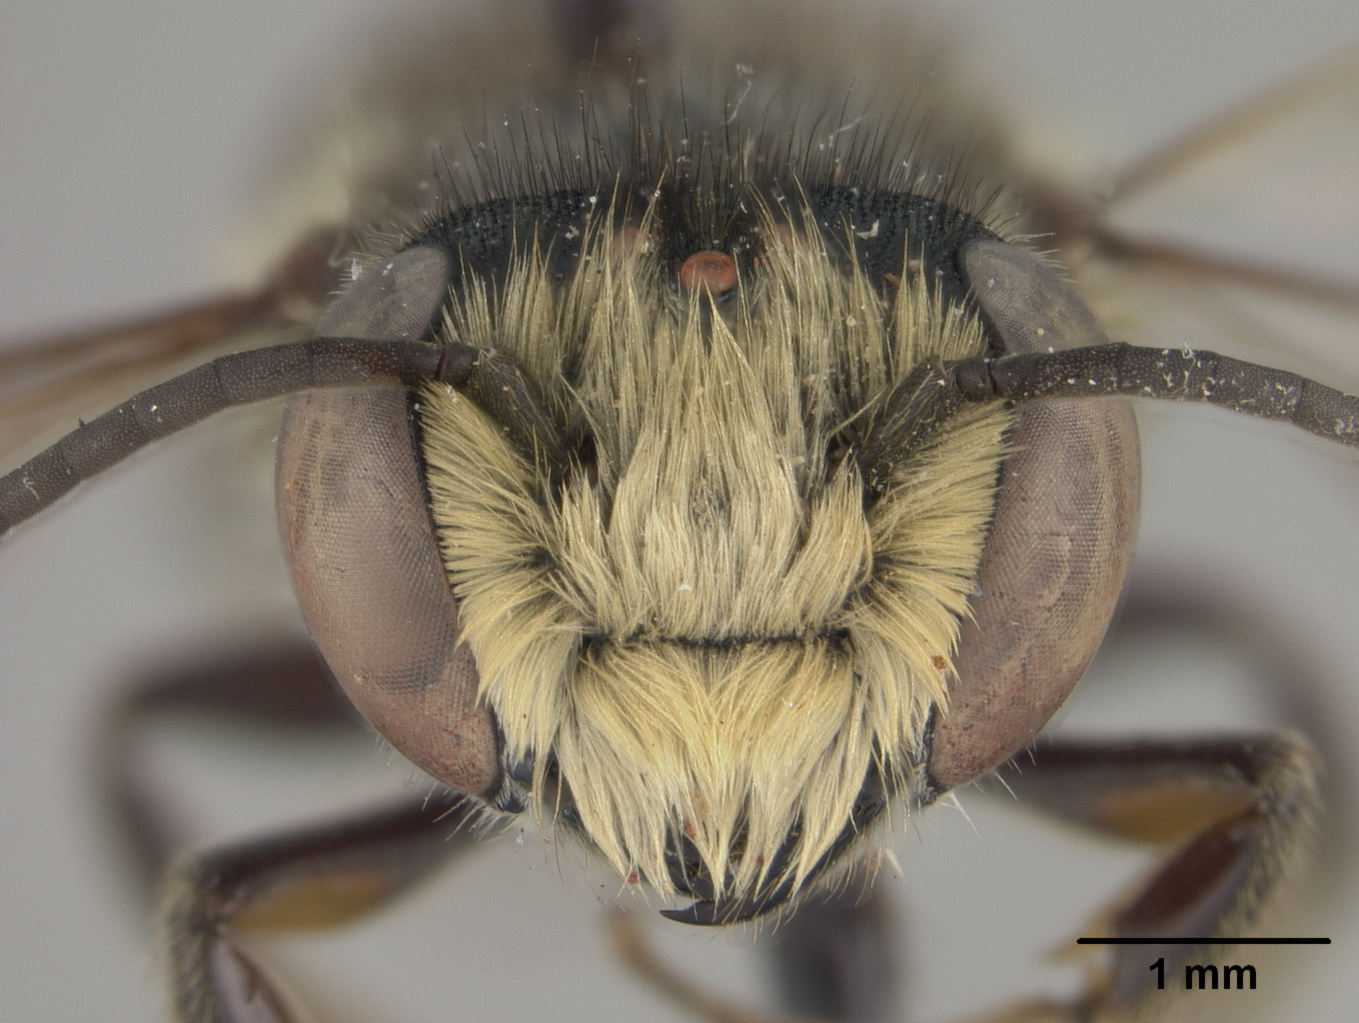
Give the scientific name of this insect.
Megachile beniensis
